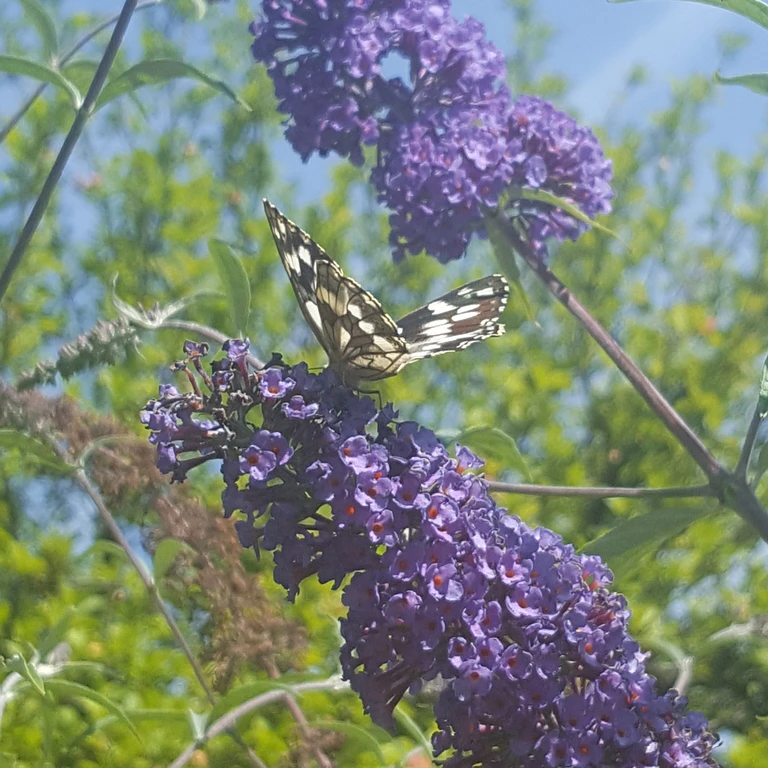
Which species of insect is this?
Melanargia galathea
